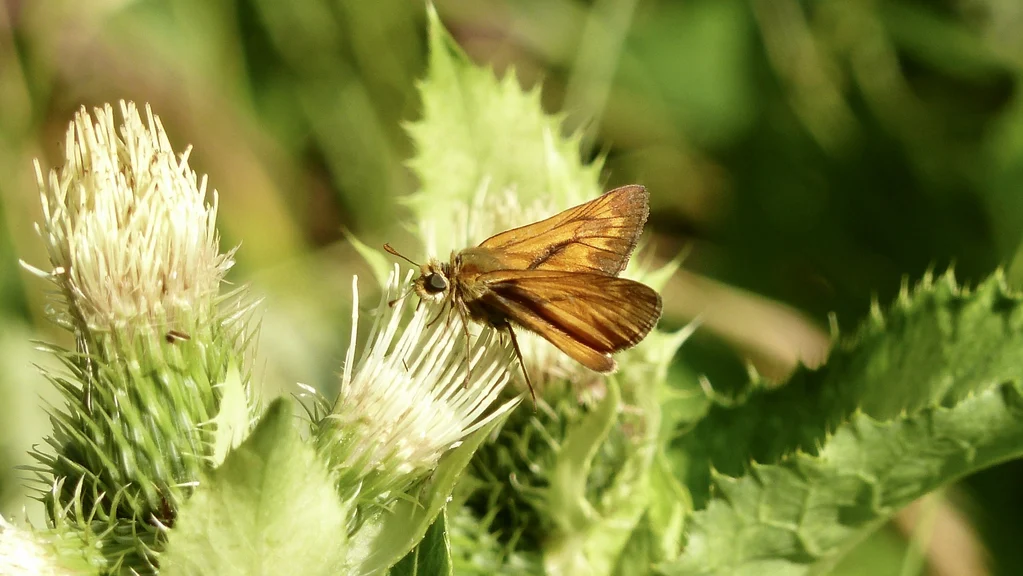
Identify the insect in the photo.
Ochlodes sylvanus (also Ochlodes venata)
